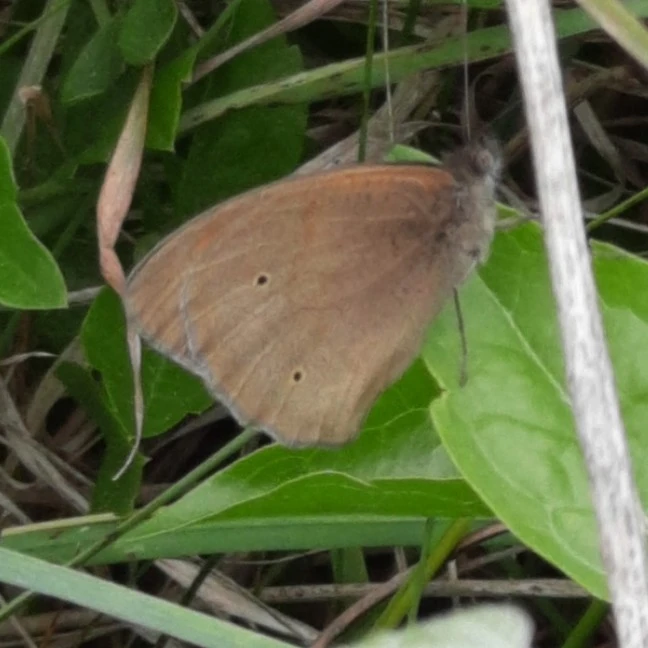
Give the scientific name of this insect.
Maniola jurtina
